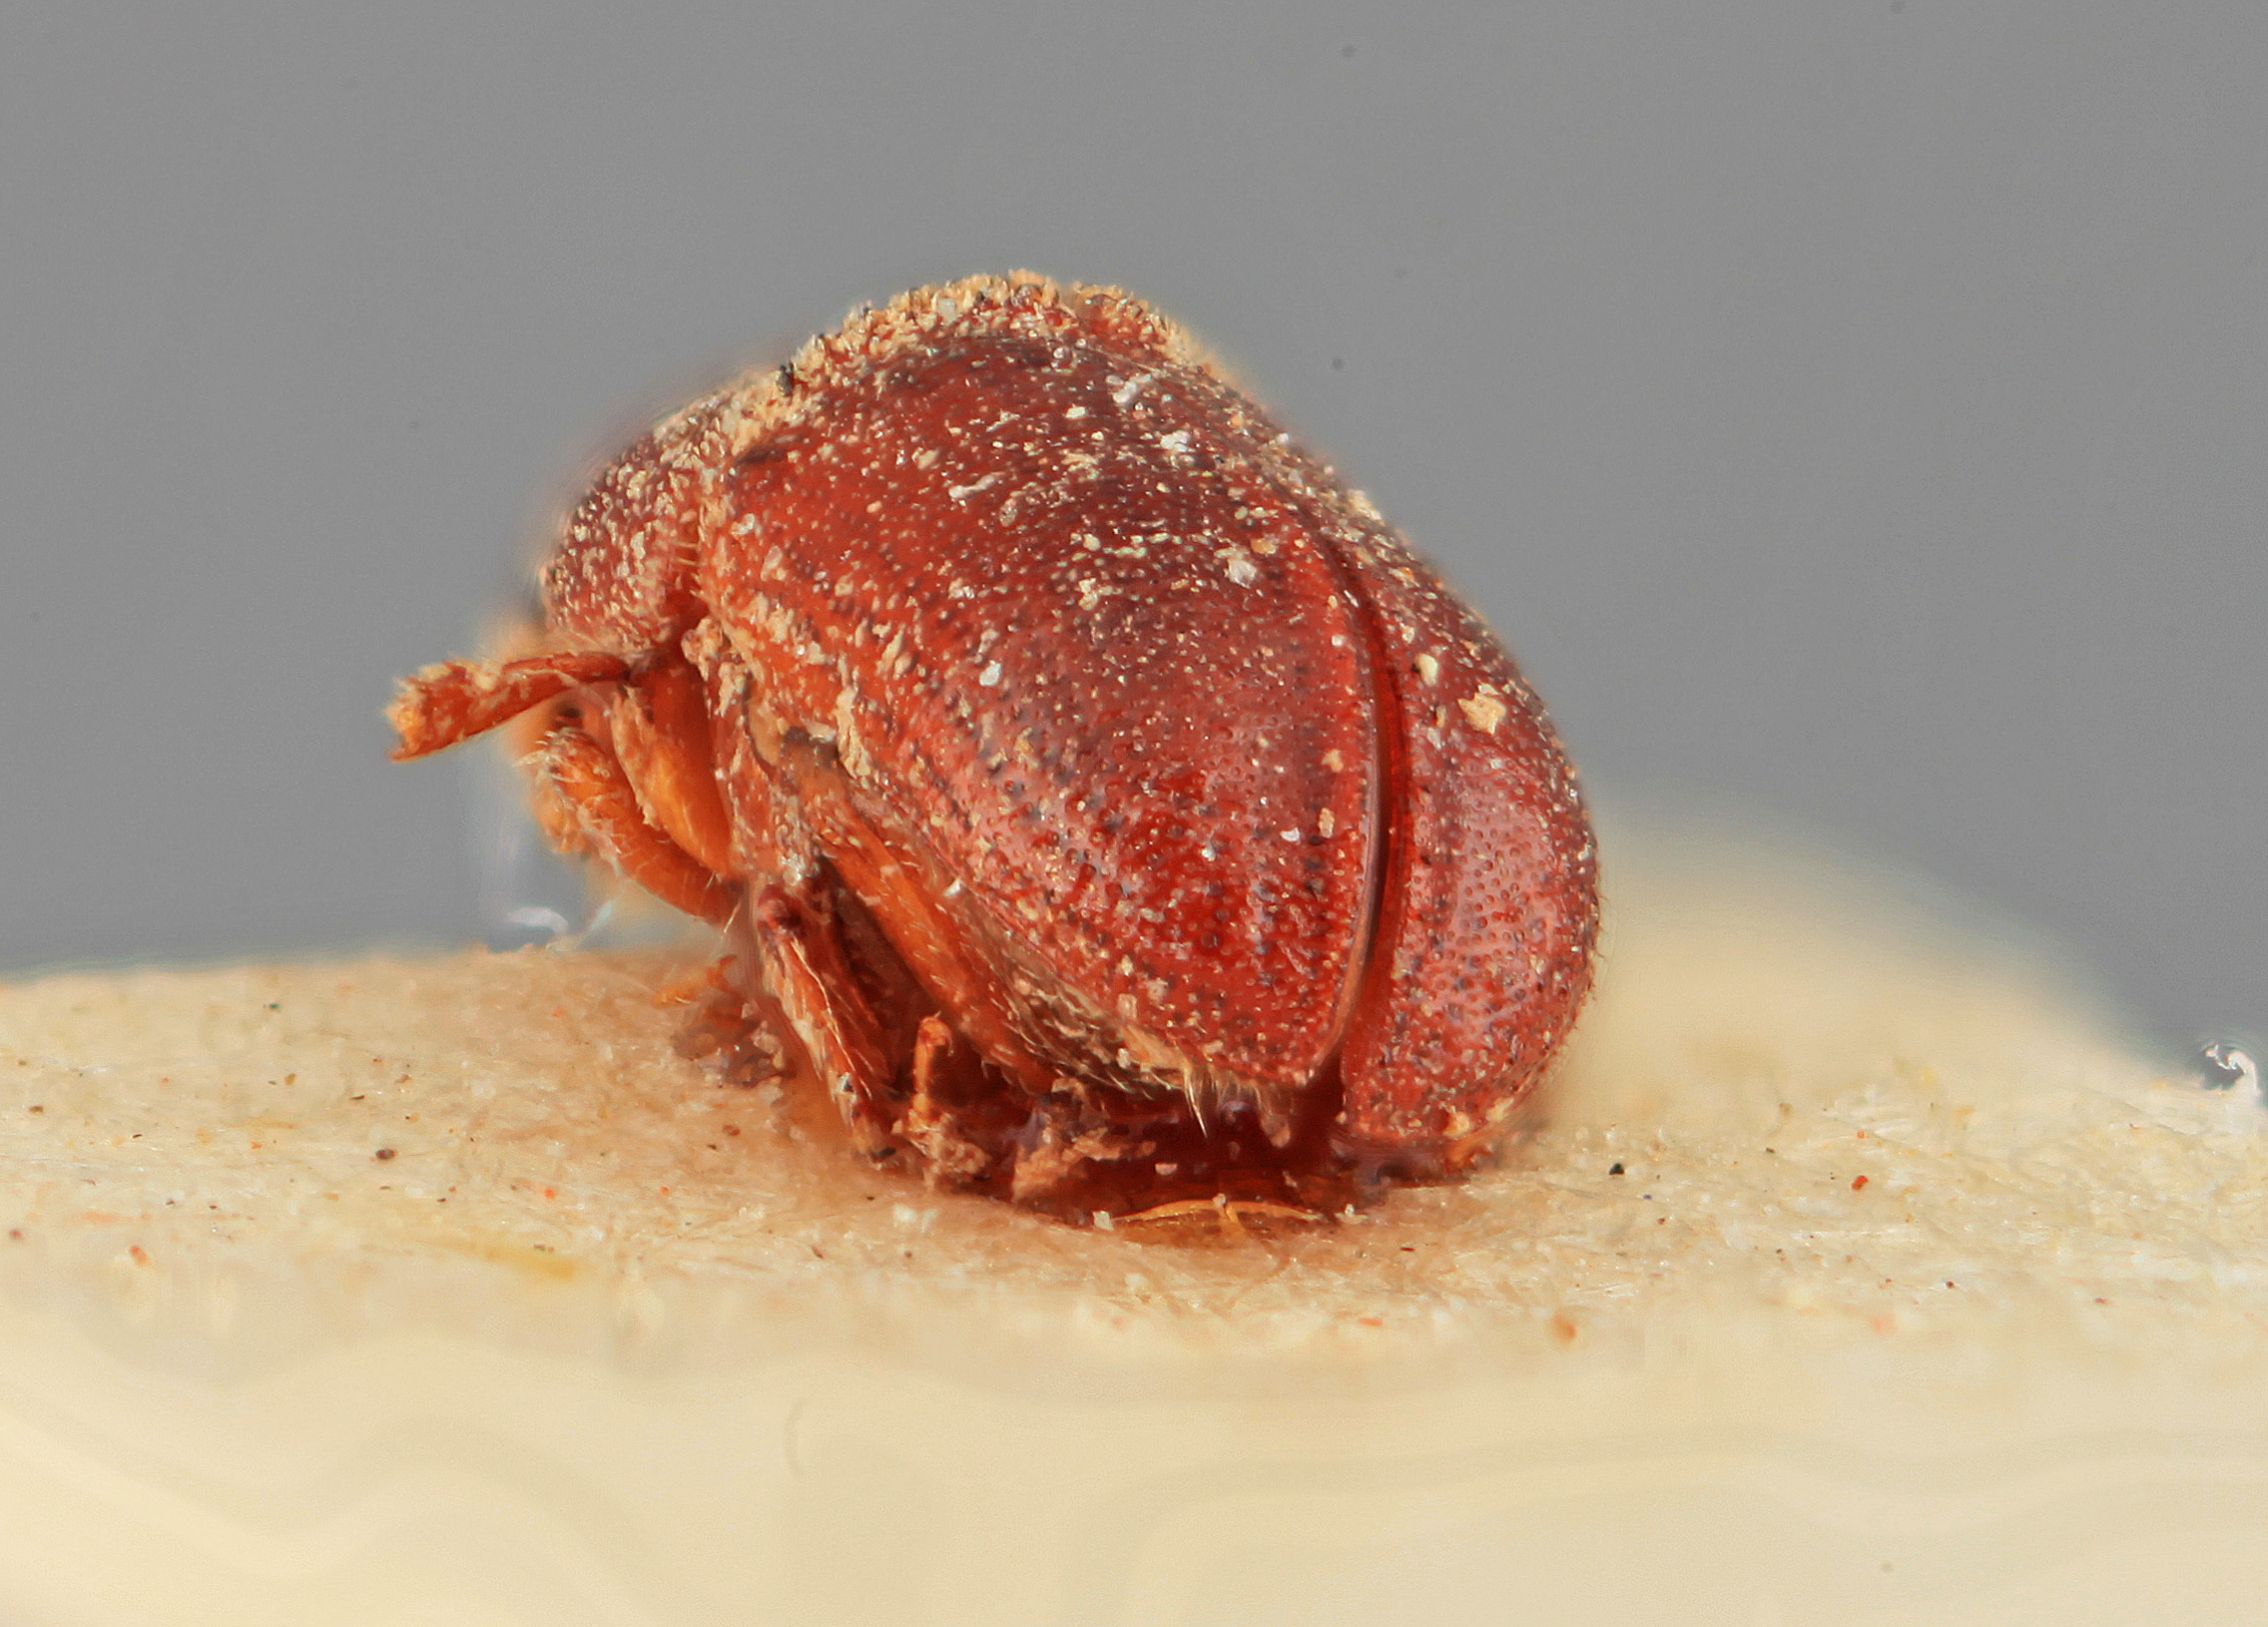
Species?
Polygraphus difficilis
